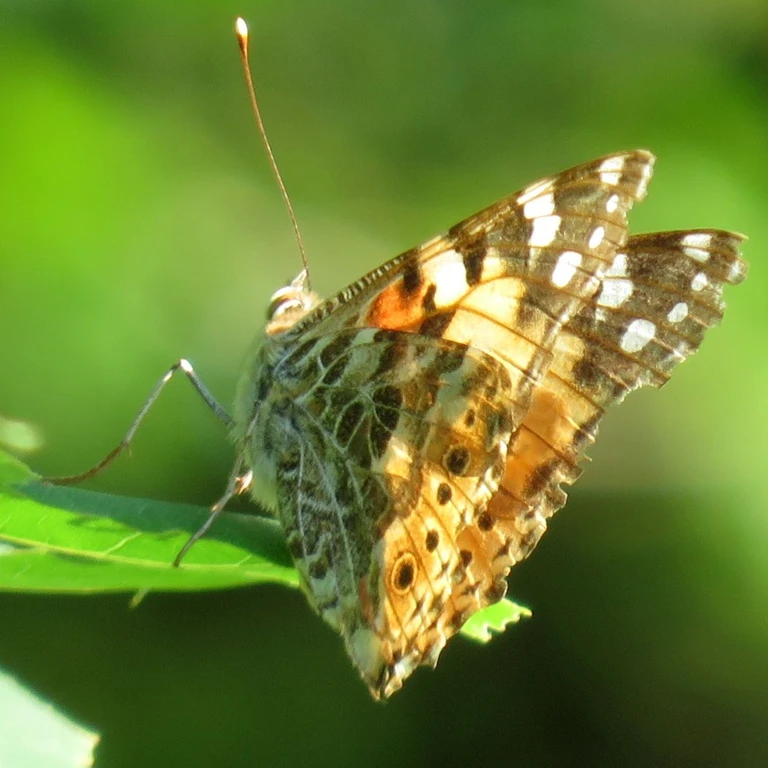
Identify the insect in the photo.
Vanessa cardui
